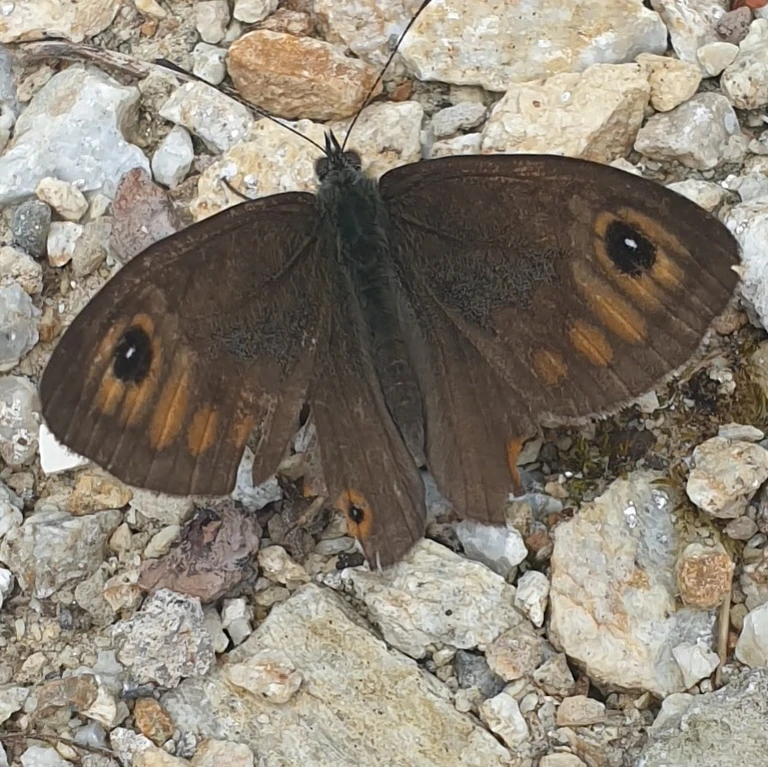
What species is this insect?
Lasiommata maera (also Pararge maera)
